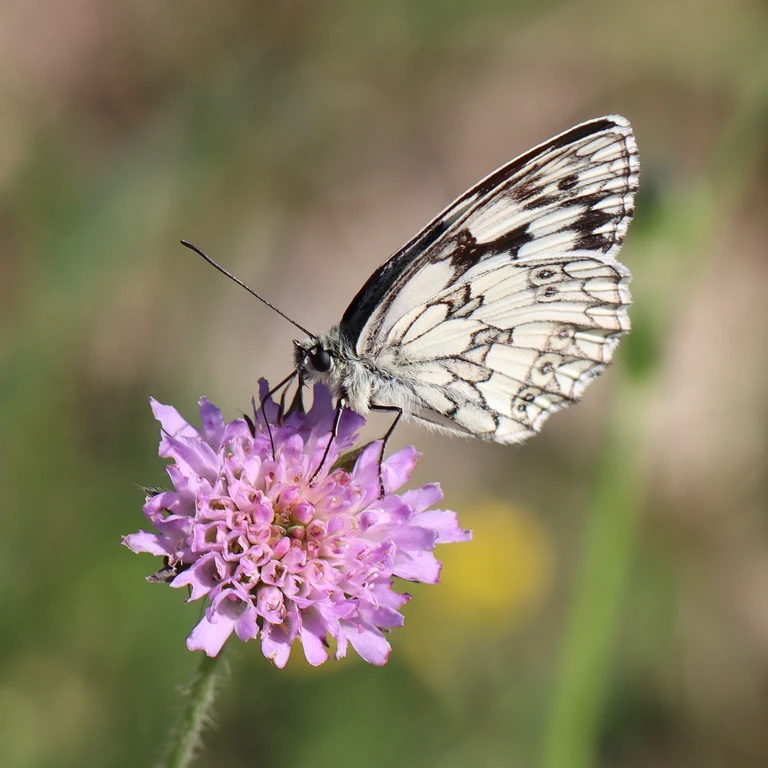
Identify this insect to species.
Melanargia galathea
